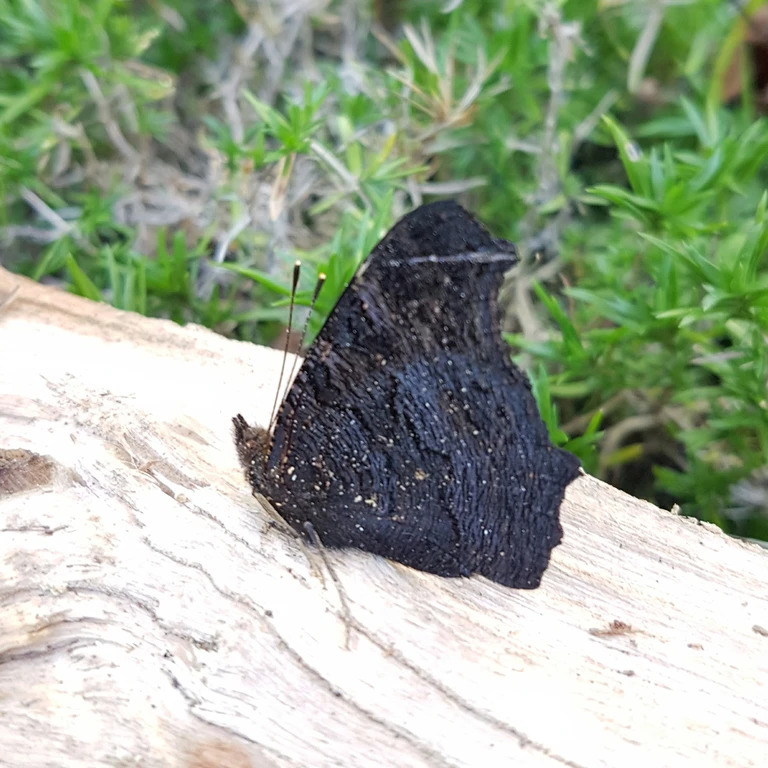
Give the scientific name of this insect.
Aglais io
